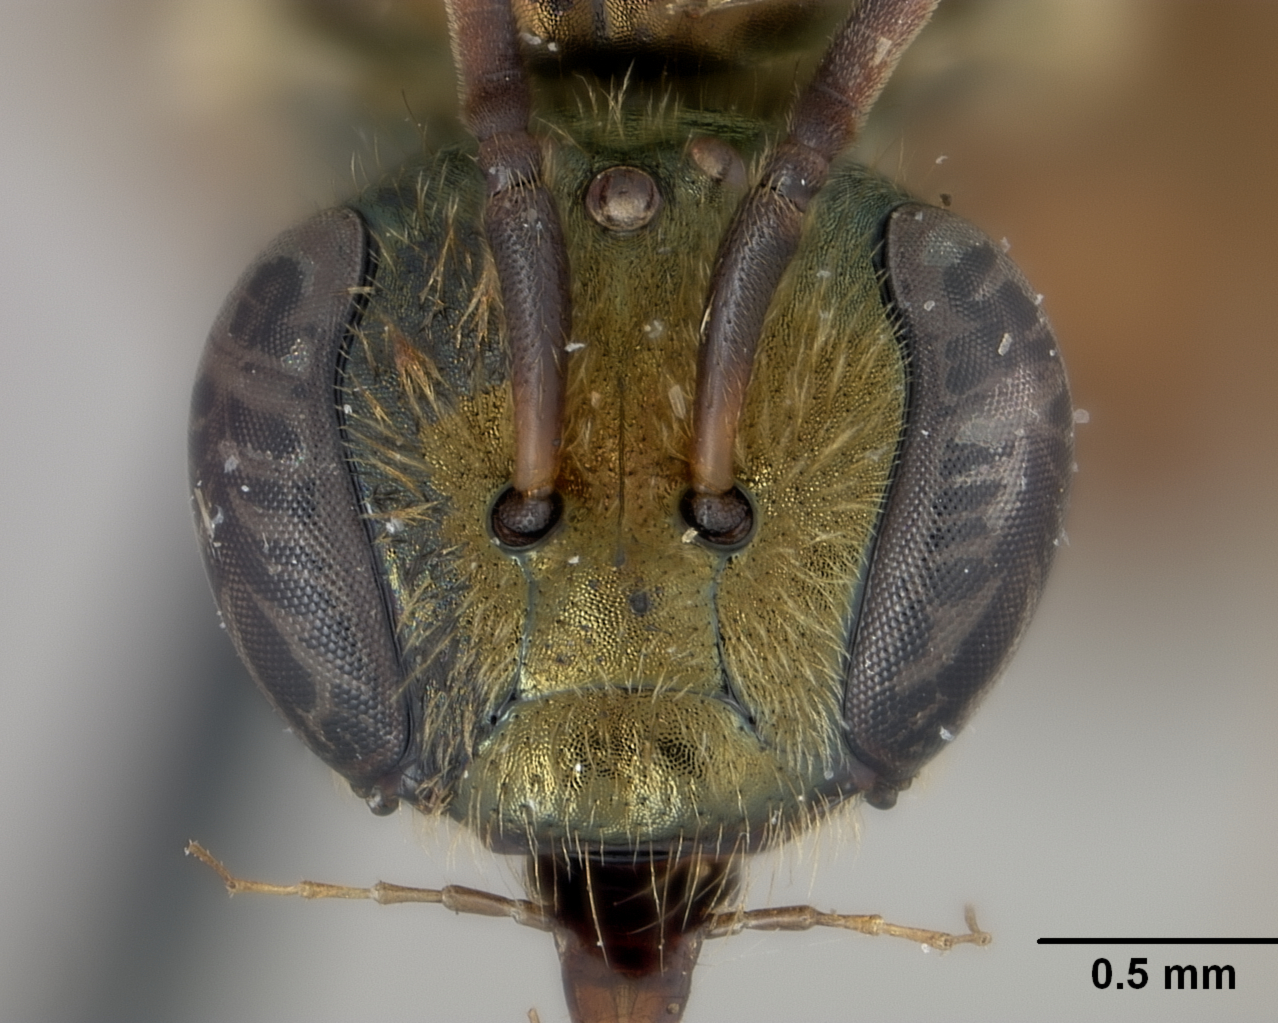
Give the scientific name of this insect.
Halictus nummatus
